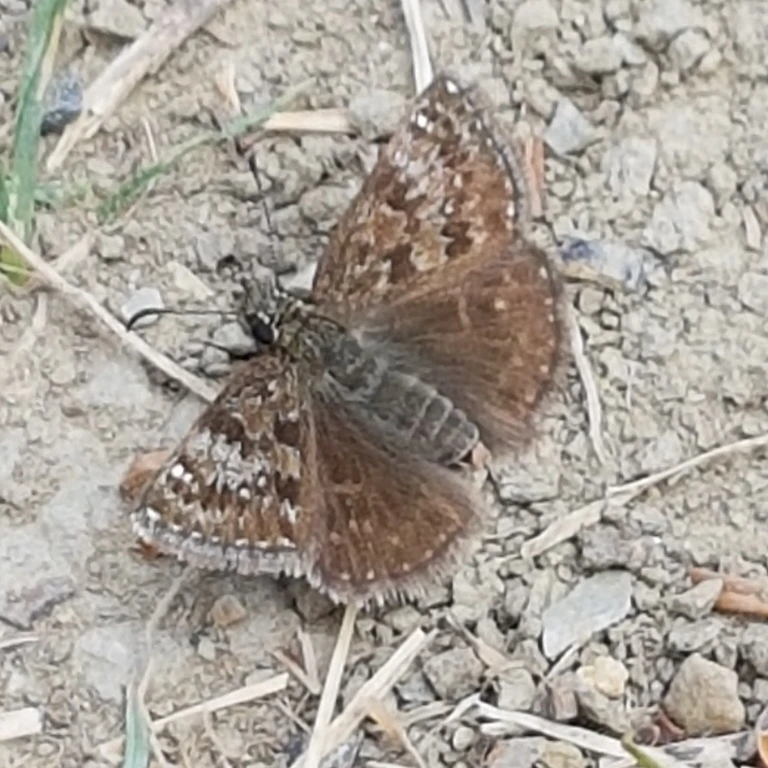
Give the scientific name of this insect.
Erynnis tages
